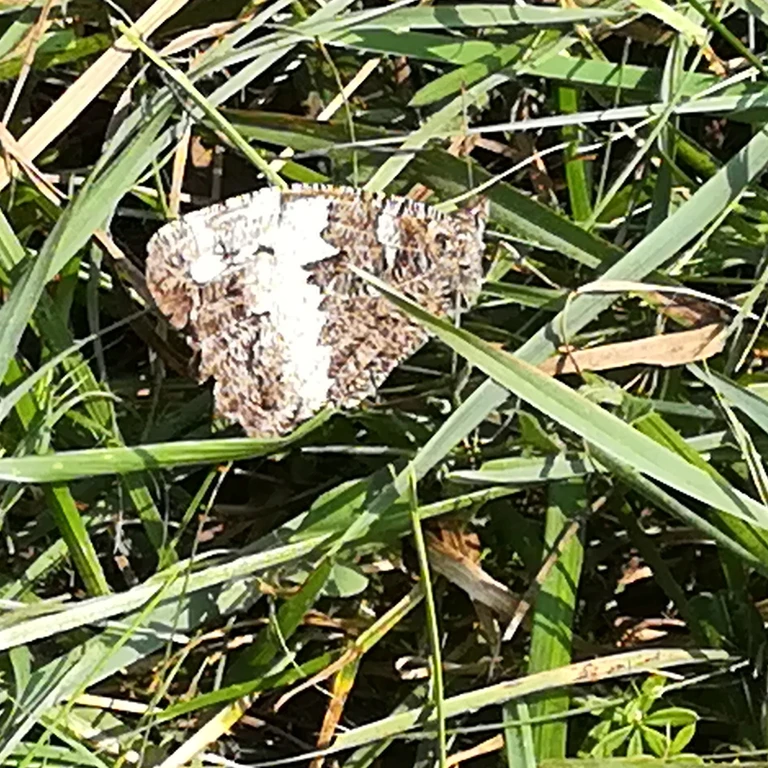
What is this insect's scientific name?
Brintesia circe
